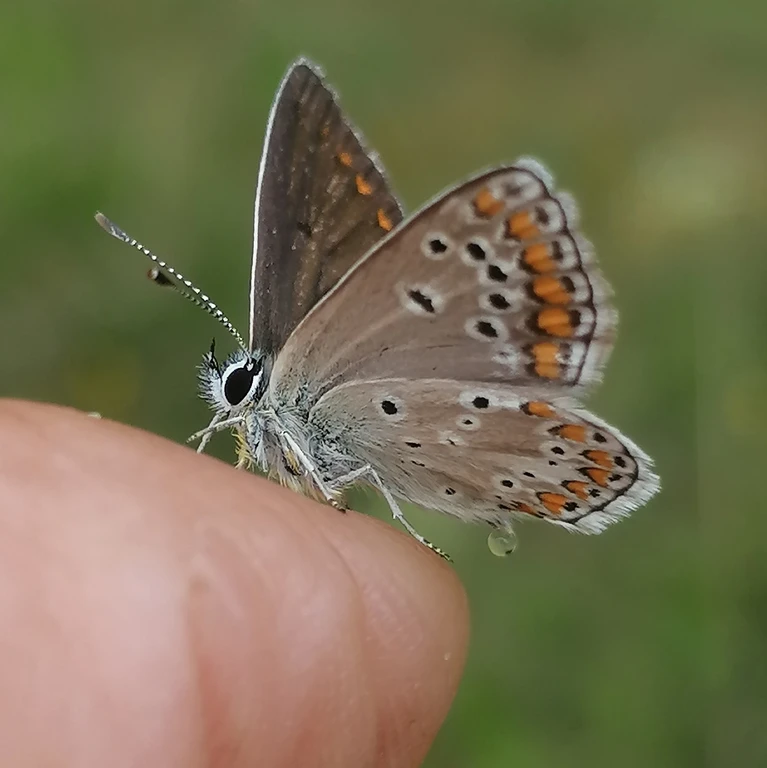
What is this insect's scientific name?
Aricia agestis/artaxerxes
